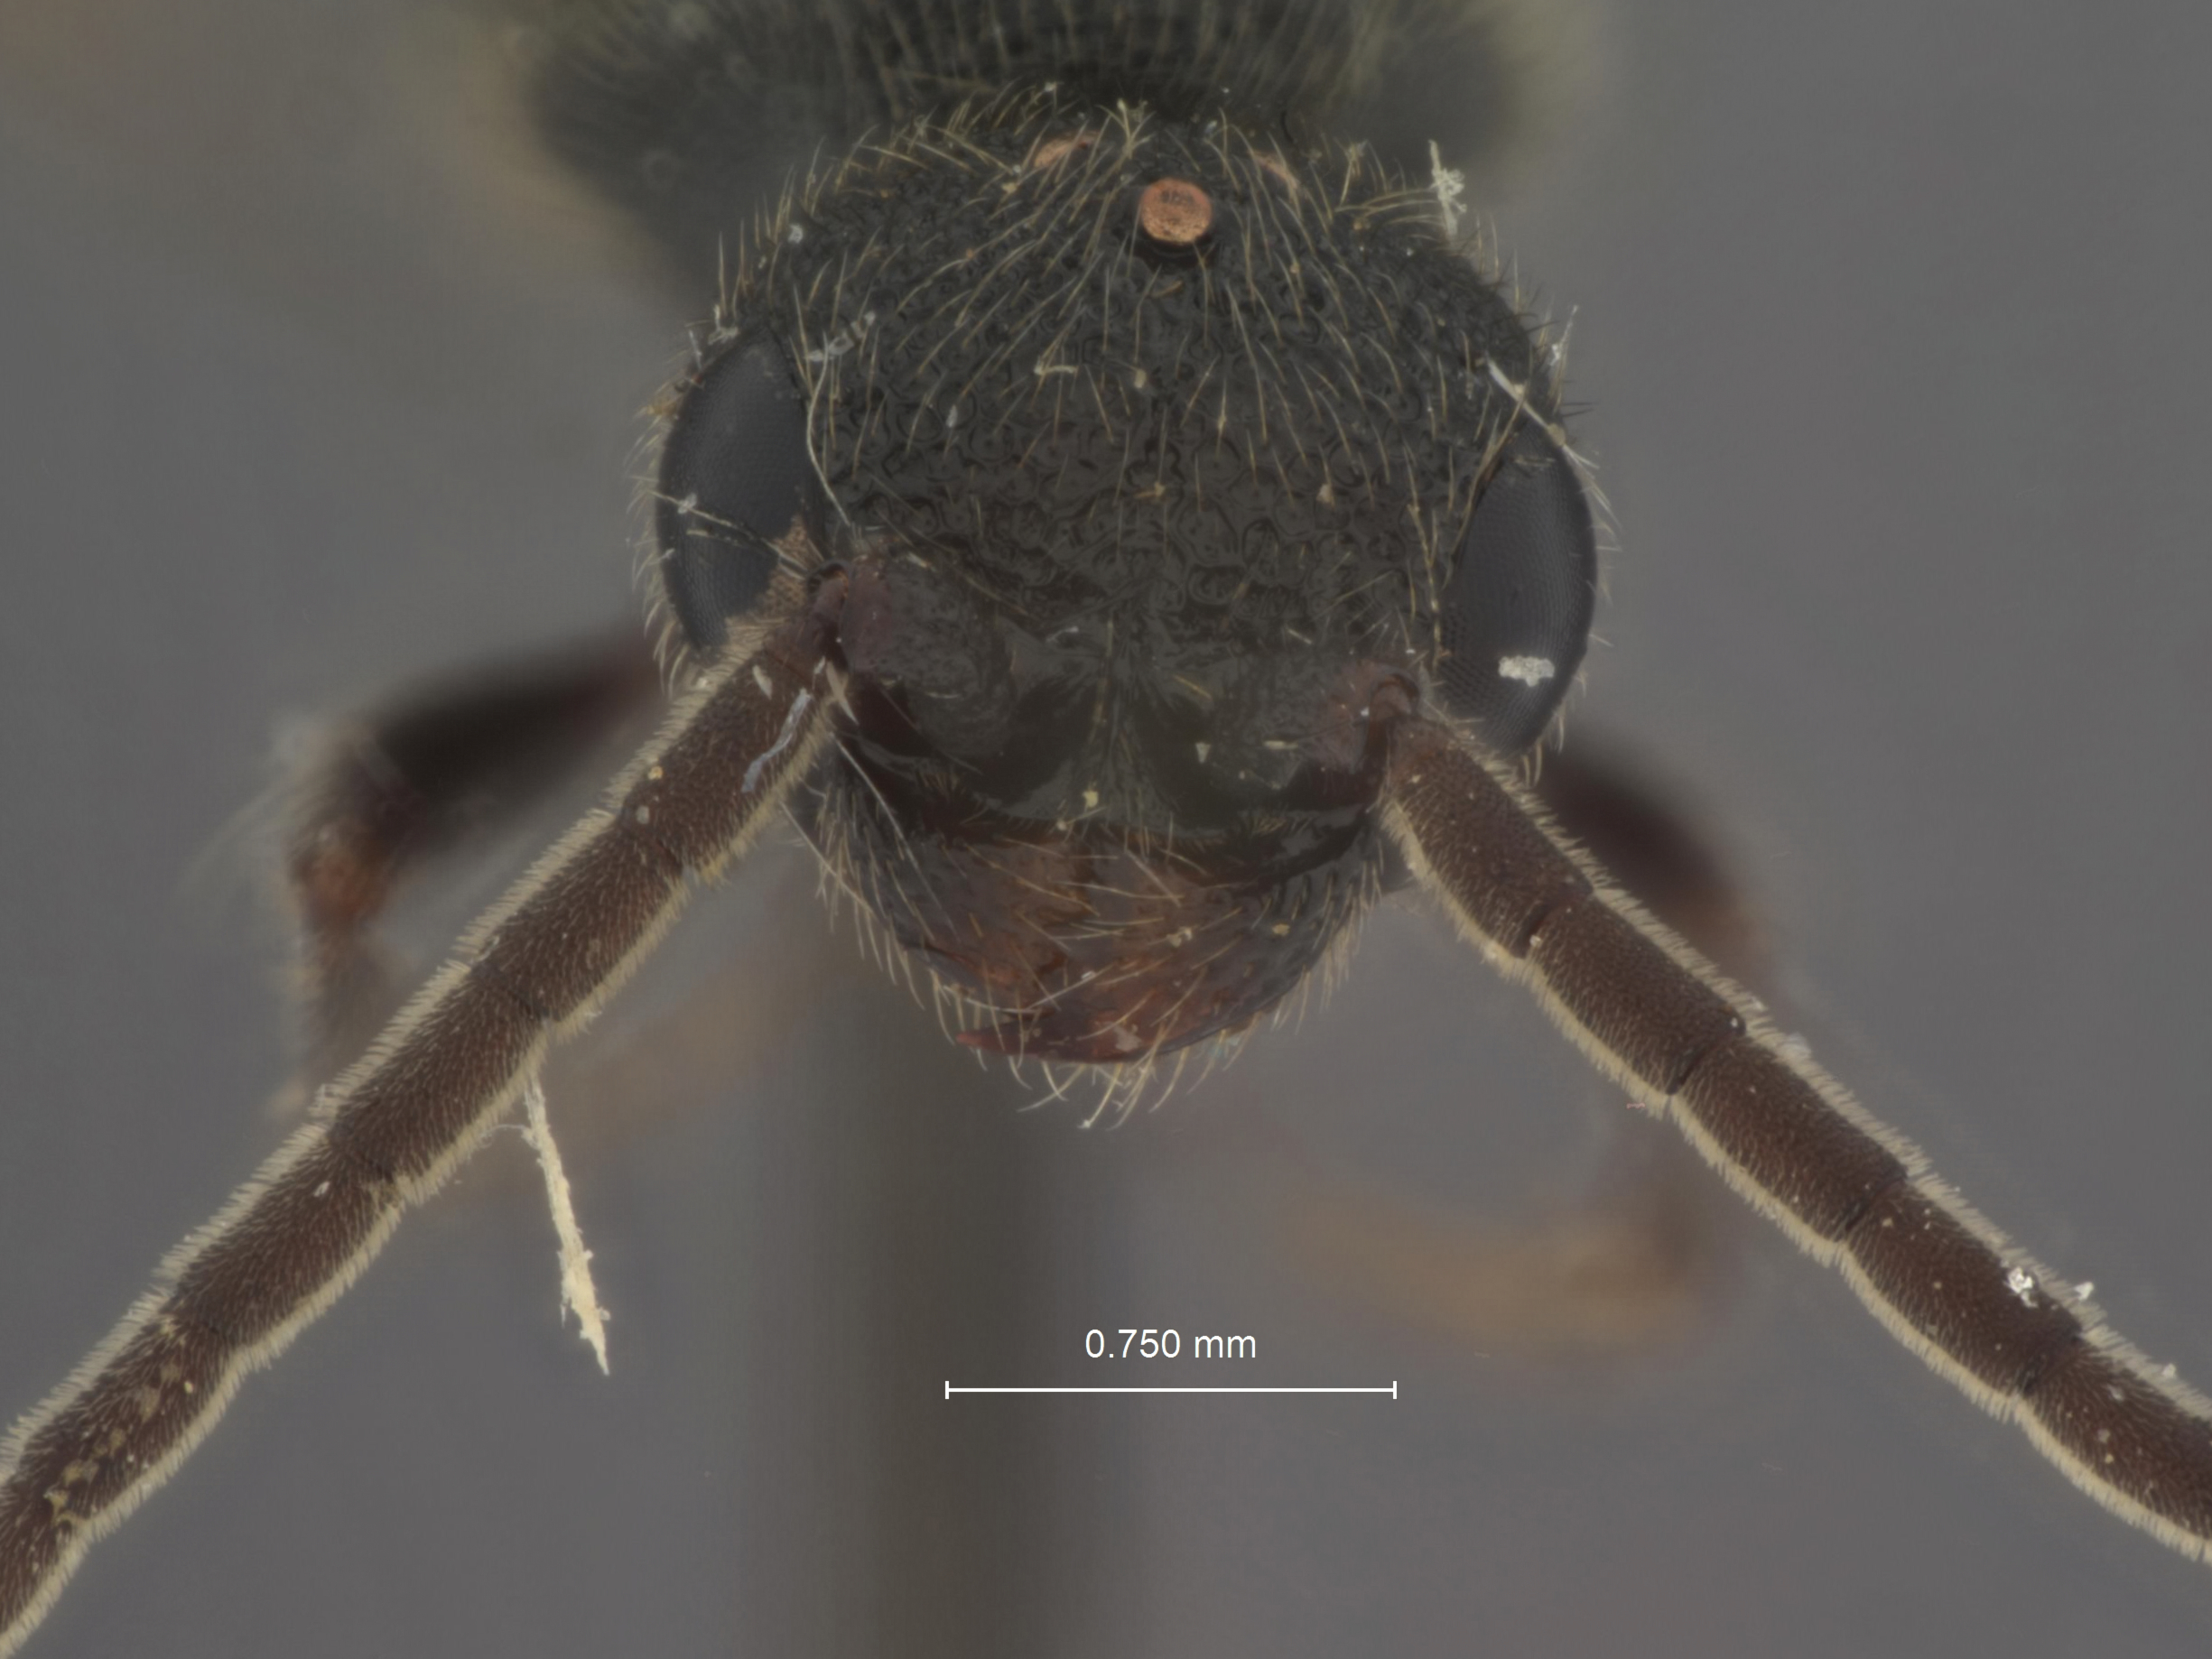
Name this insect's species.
Pristocera parkeri
